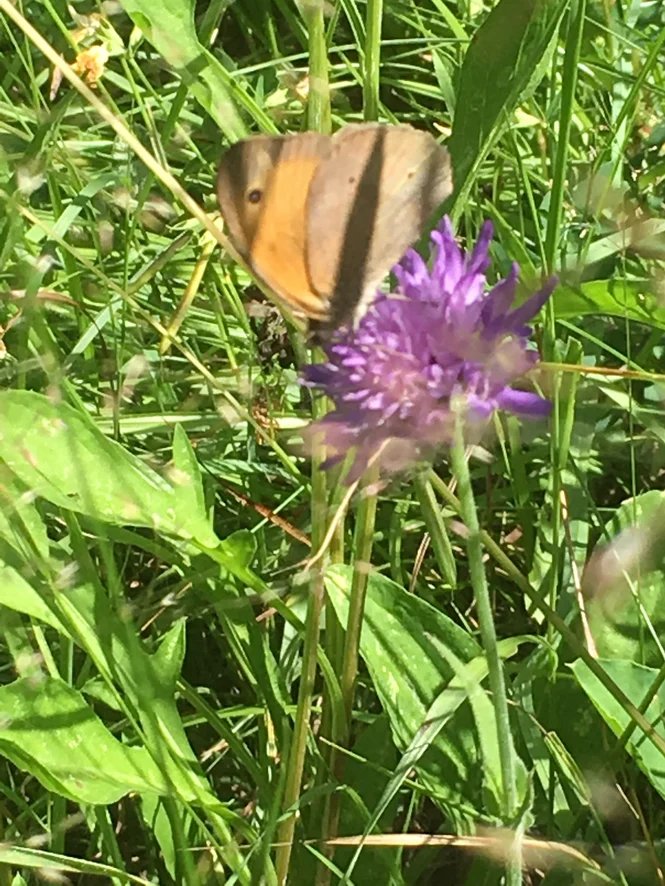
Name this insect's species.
Maniola jurtina
